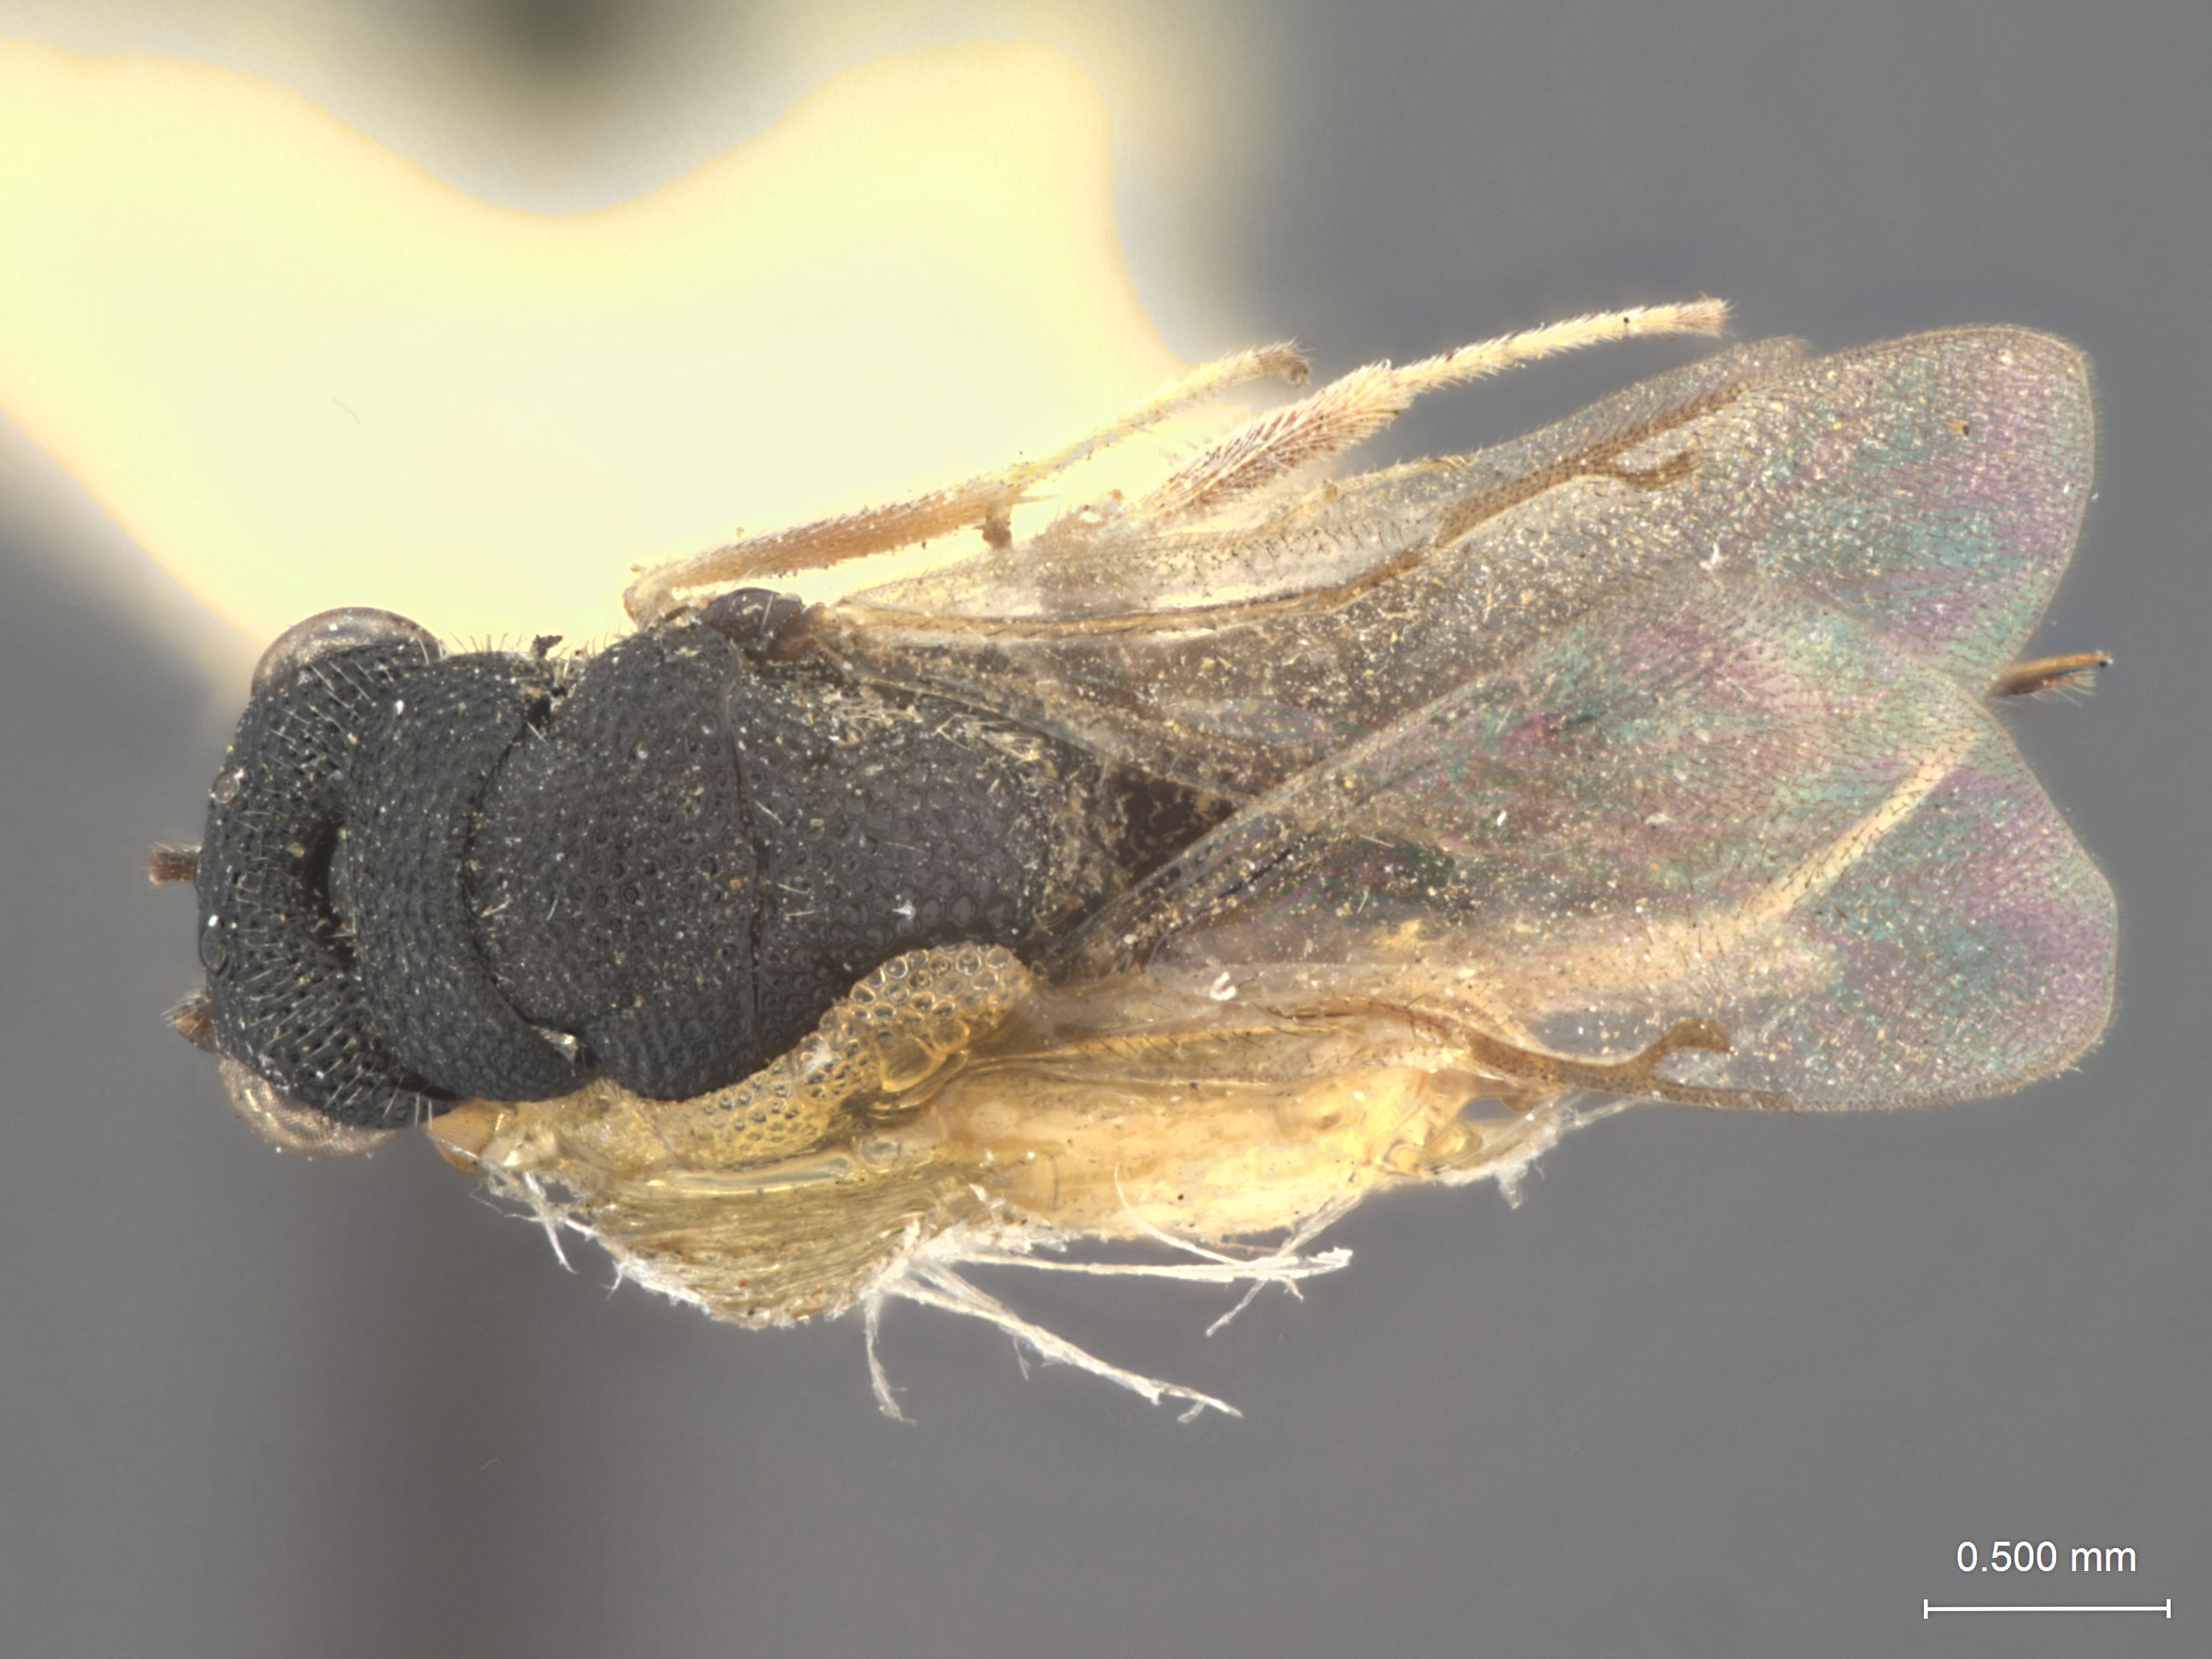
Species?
Eurytoma furva
